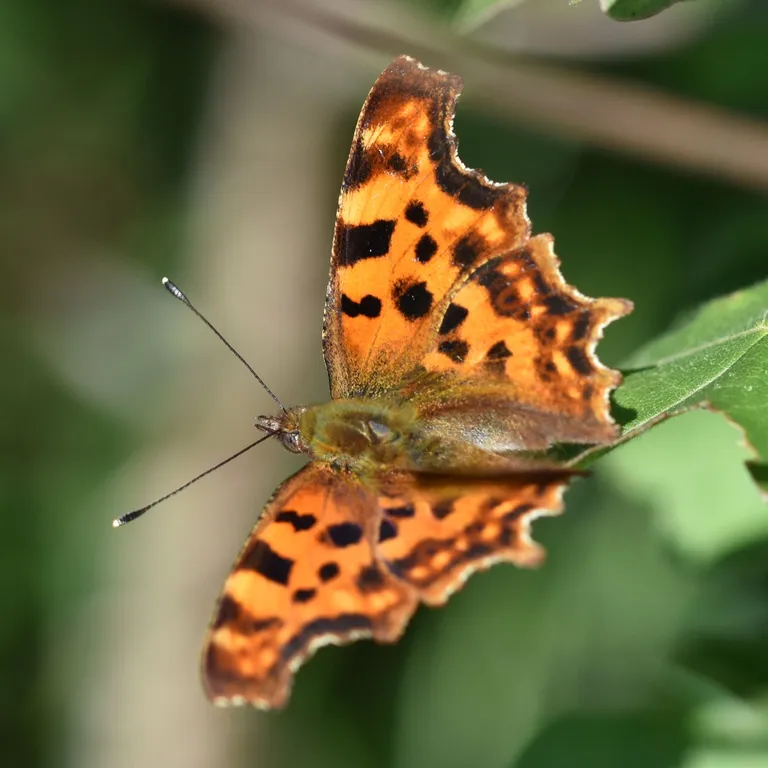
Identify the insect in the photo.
Polygonia c-album
